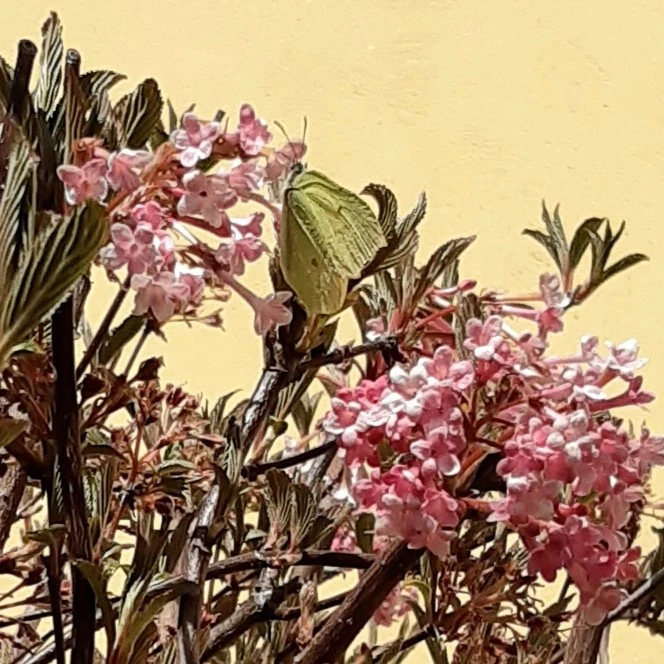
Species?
Gonepteryx rhamni
